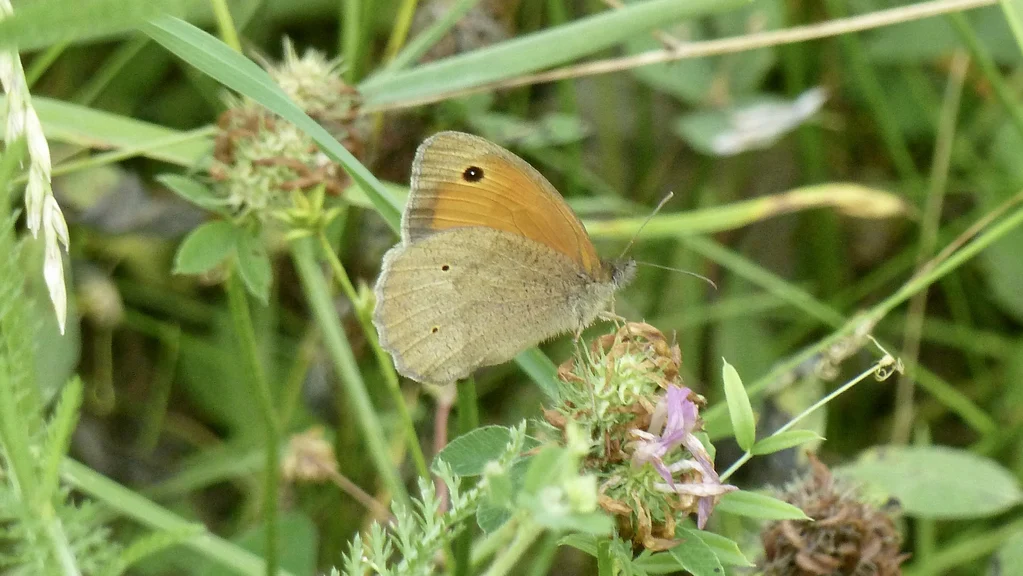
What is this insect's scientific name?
Maniola jurtina
